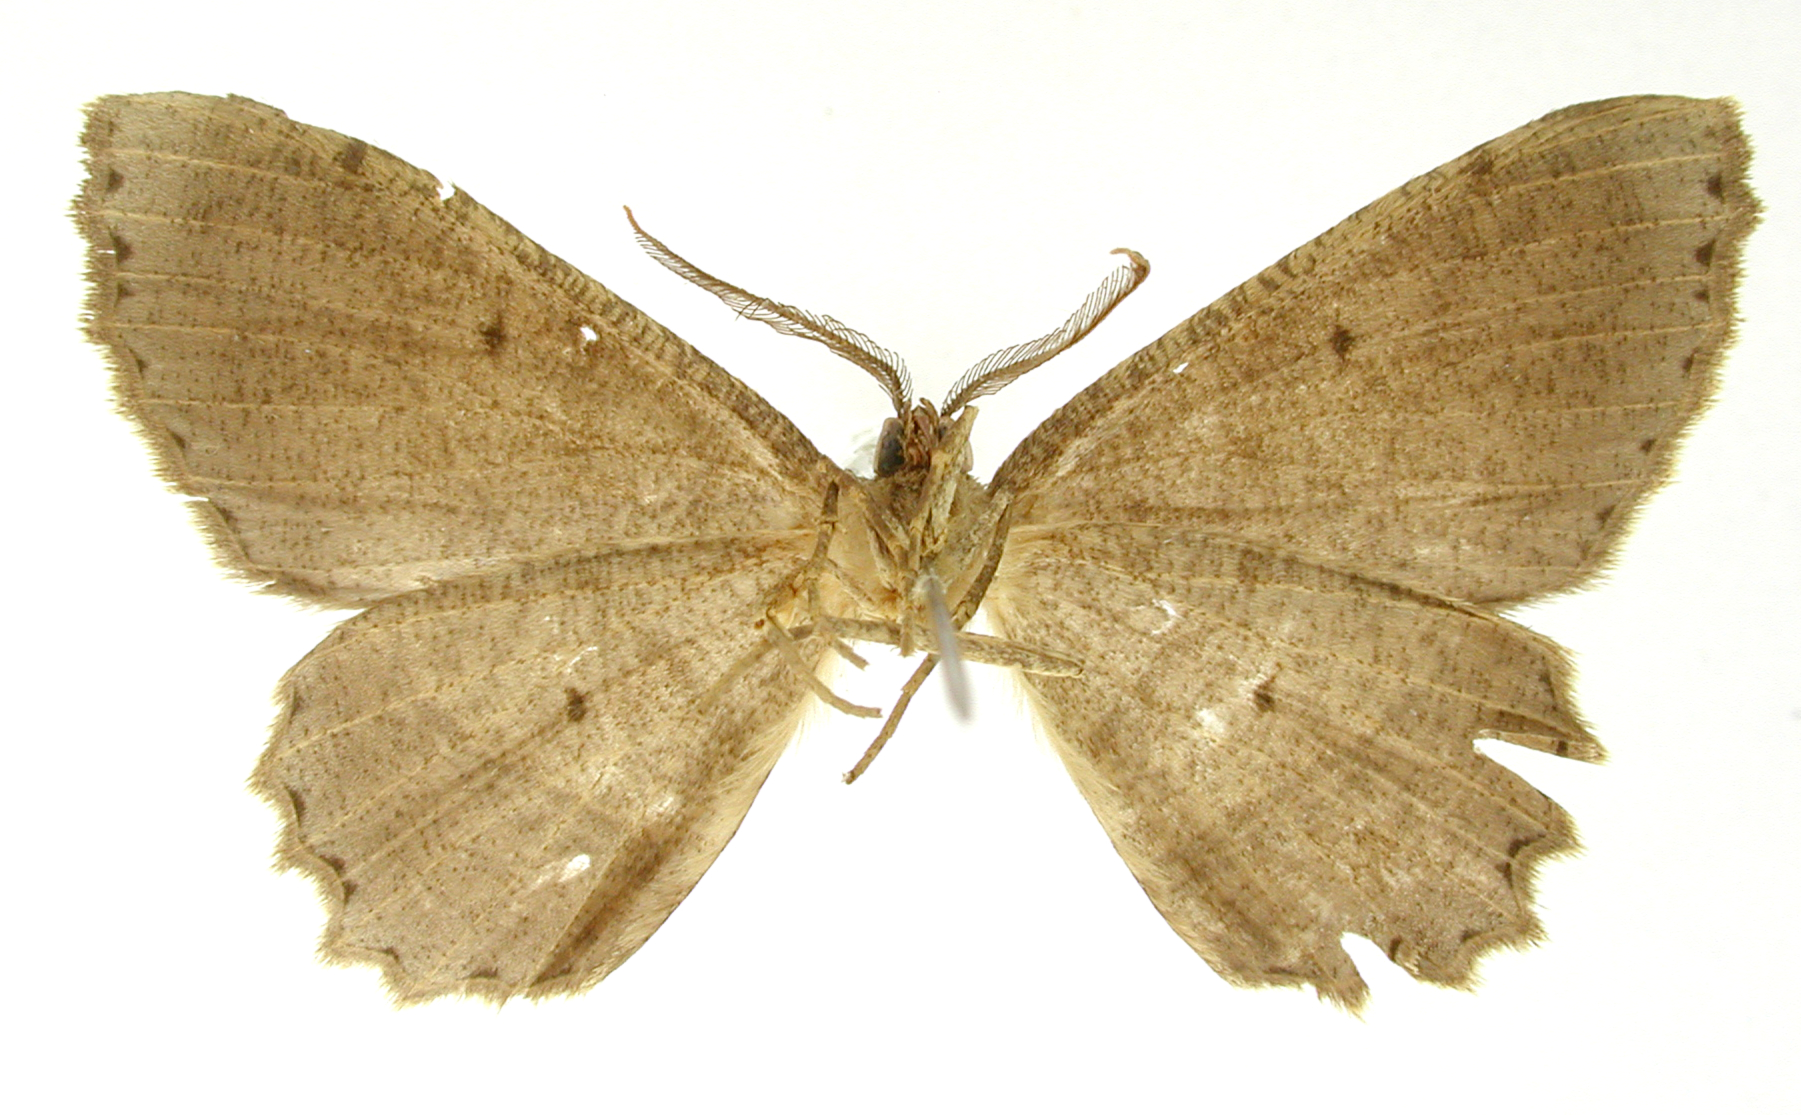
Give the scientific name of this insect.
Melanolophia distracta
